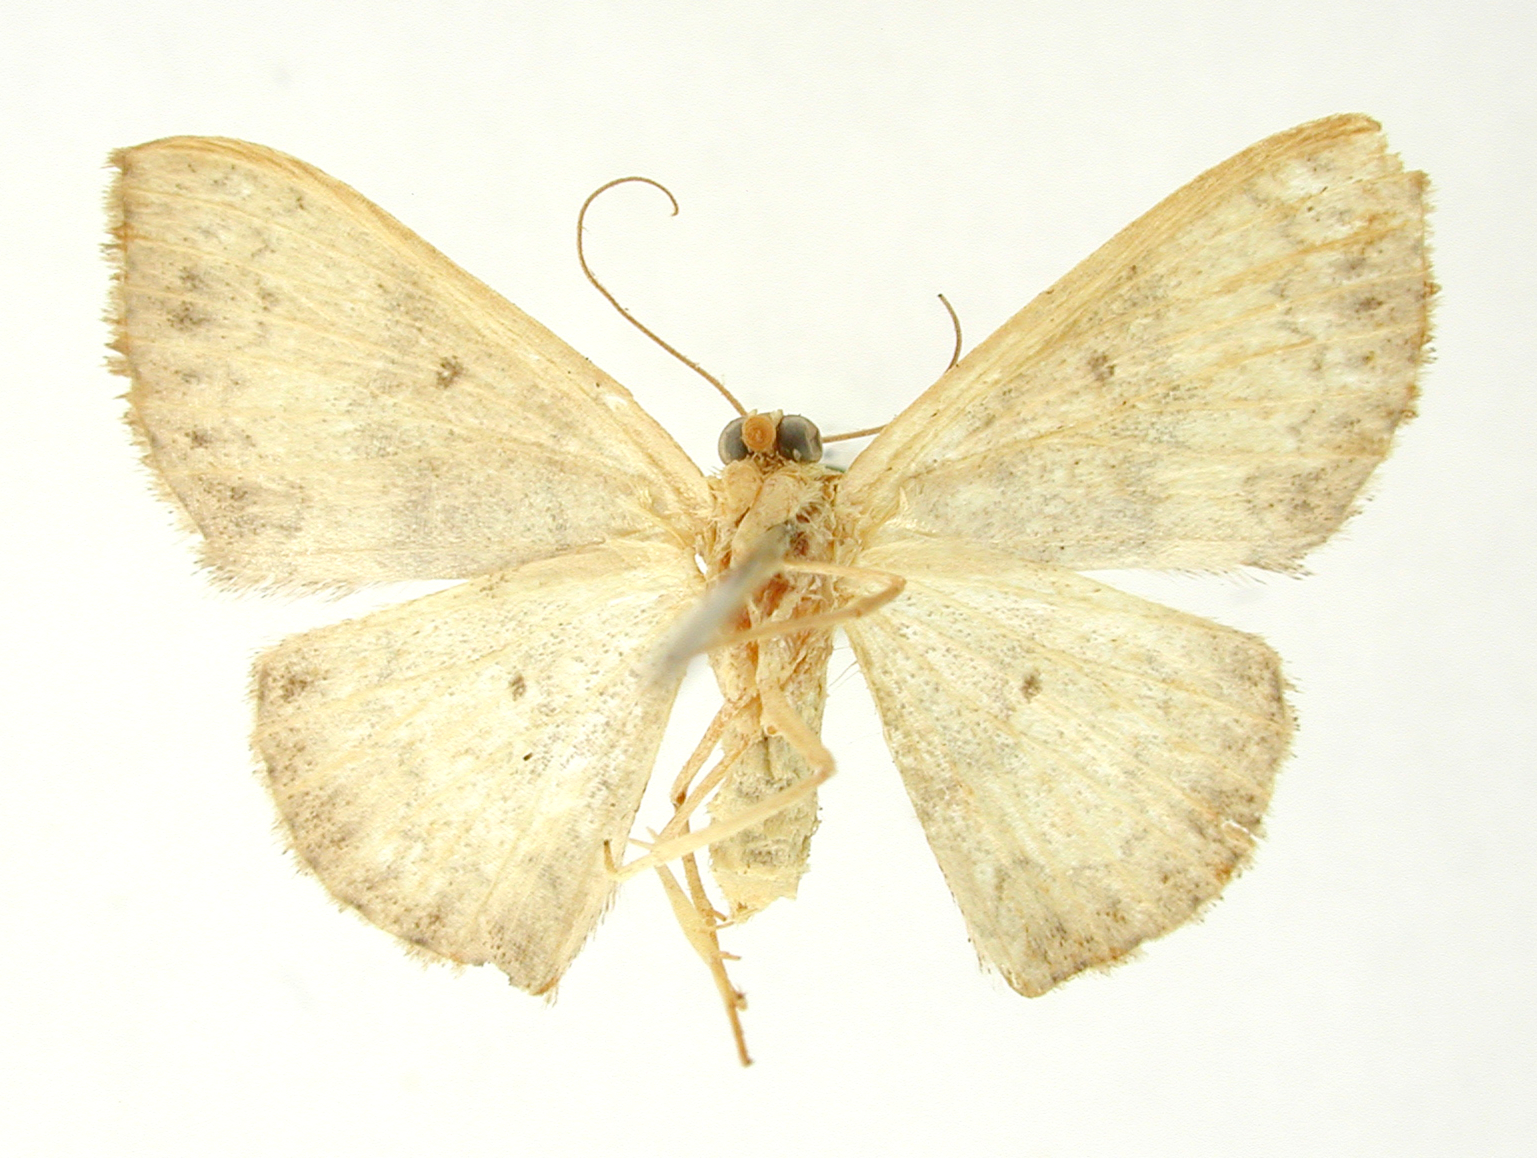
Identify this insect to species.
Anisodes fantomaria
